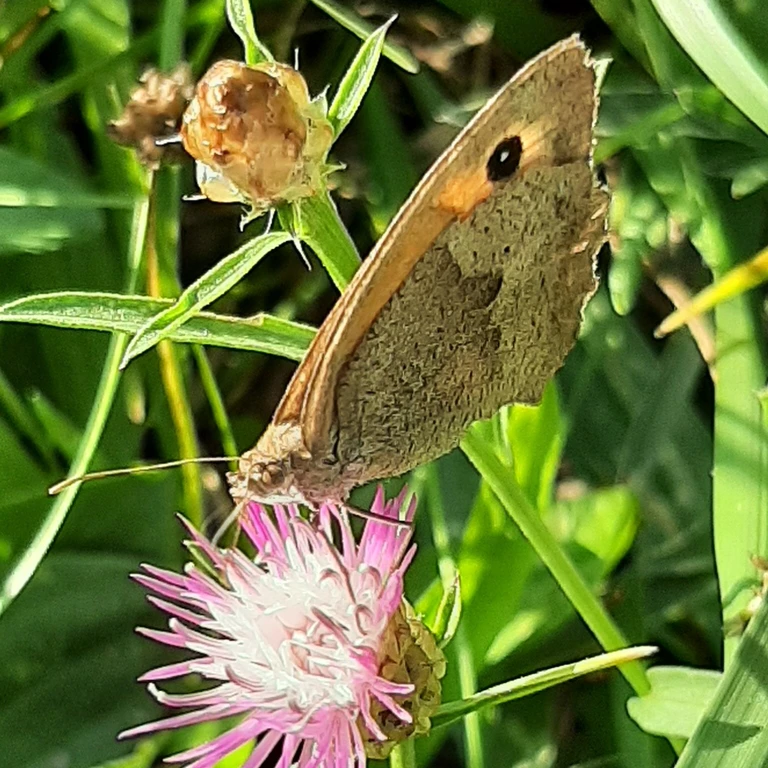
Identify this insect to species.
Maniola jurtina
